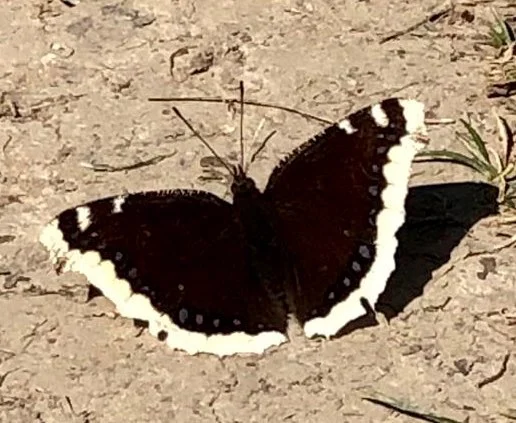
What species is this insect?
Nymphalis antiopa
